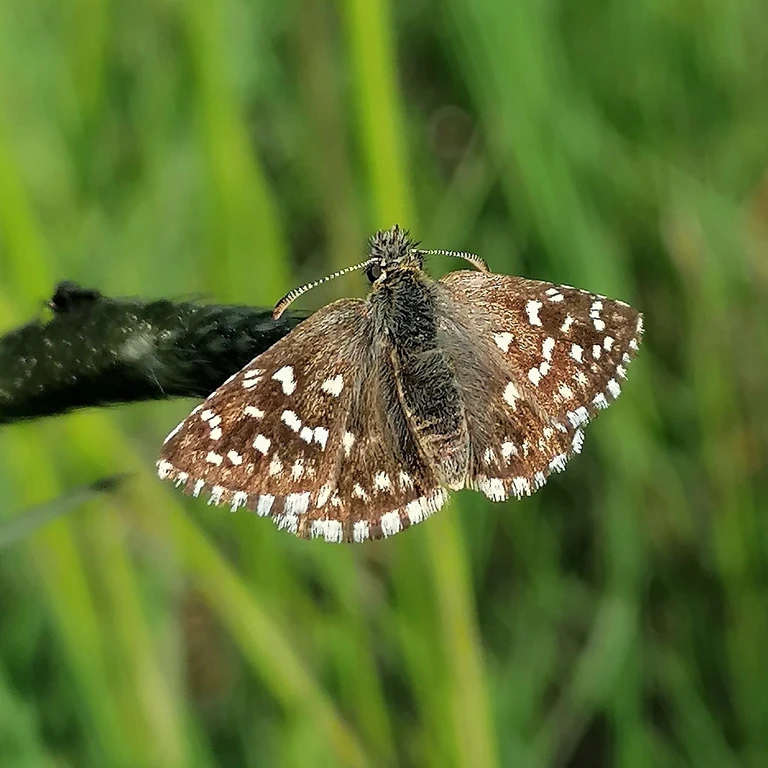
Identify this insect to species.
Pyrgus malvae
